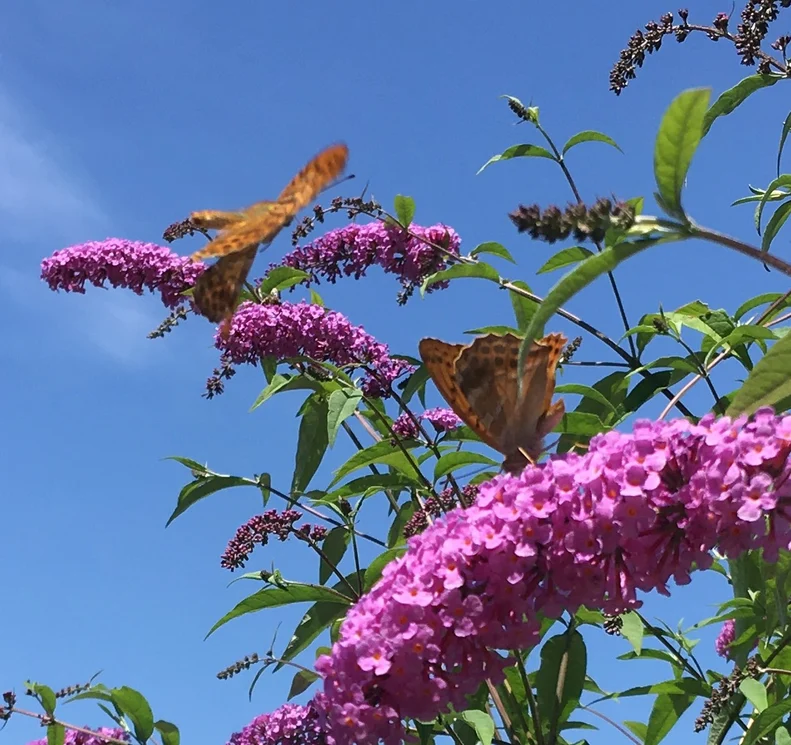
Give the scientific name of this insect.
Argynnis paphia
